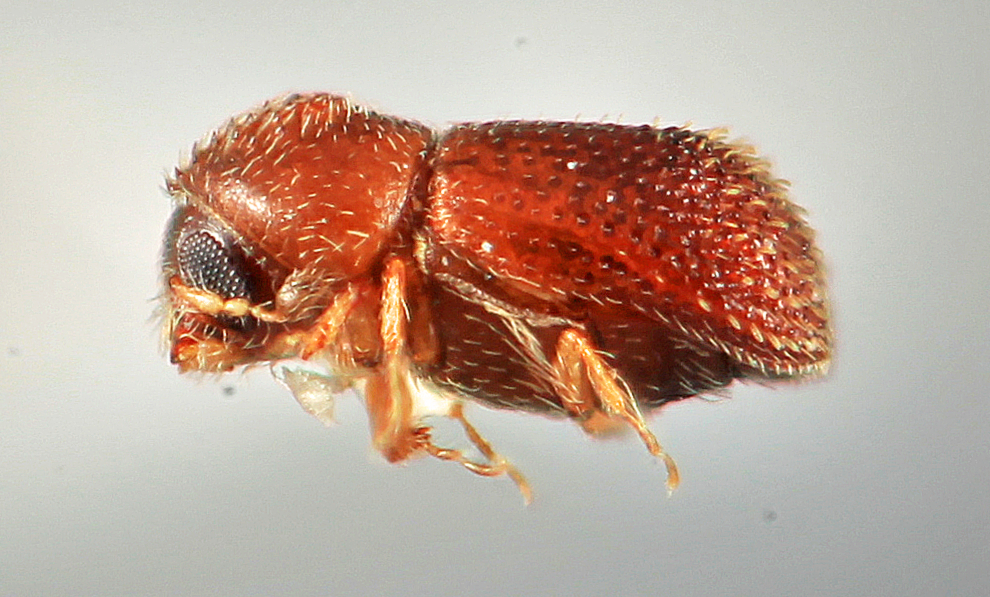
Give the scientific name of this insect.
Pseudothysanoes atomus
